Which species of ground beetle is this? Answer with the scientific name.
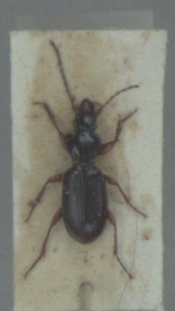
Stomis pumicatus
